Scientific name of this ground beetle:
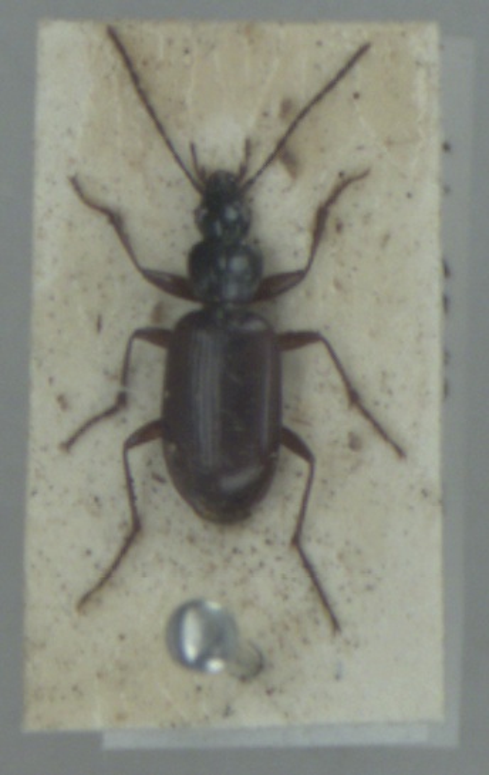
Agonum thoreyi
